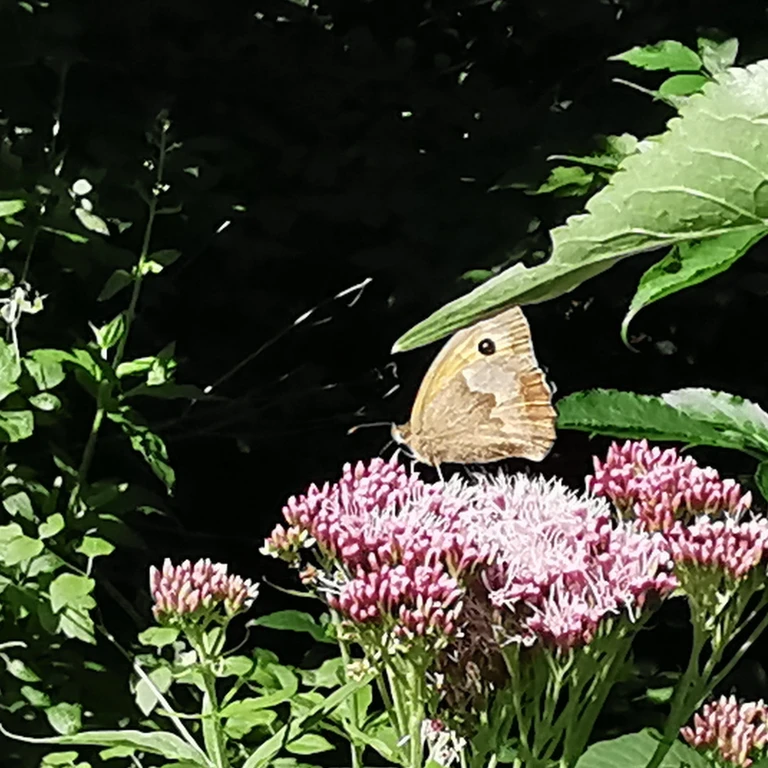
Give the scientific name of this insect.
Maniola jurtina
